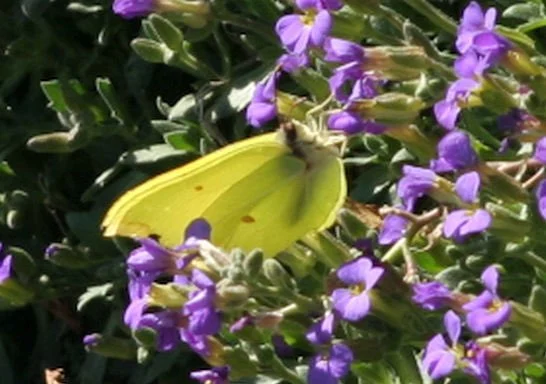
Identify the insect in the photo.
Gonepteryx rhamni
